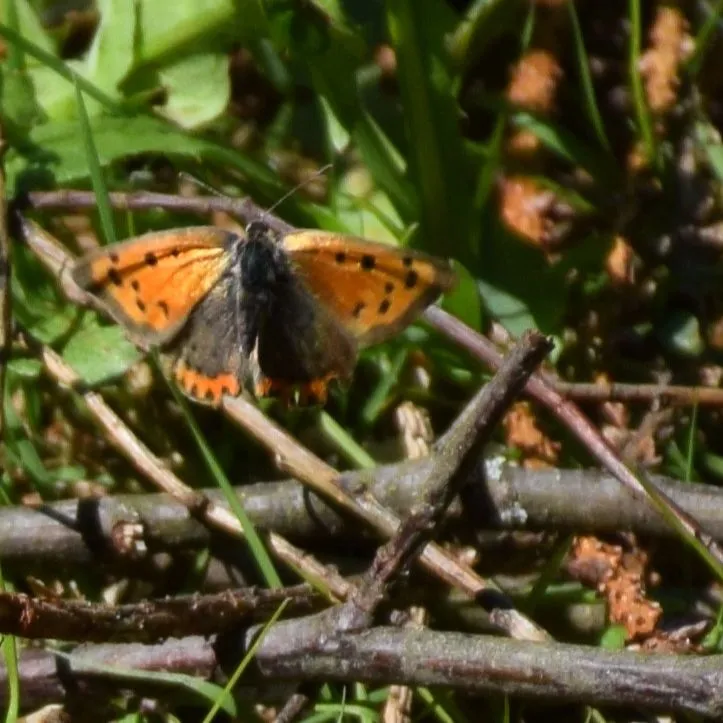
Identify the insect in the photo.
Lycaena phlaeas
